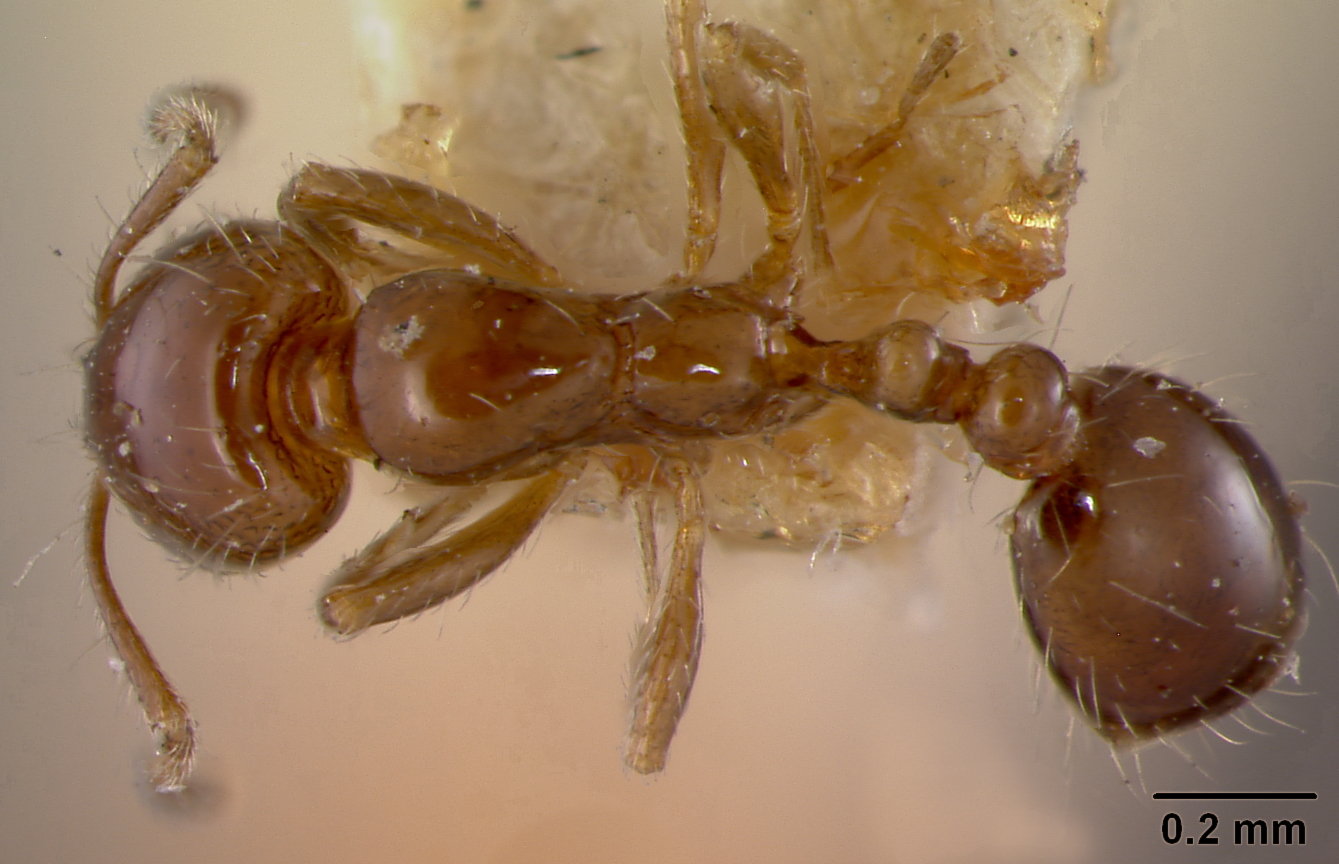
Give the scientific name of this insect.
Solenopsis latastei
